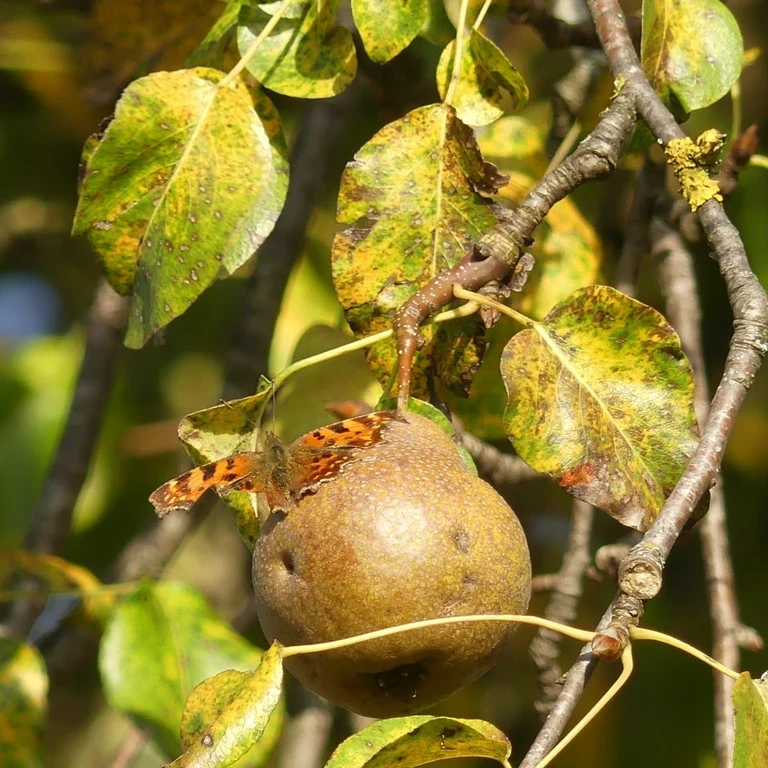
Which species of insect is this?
Polygonia c-album
